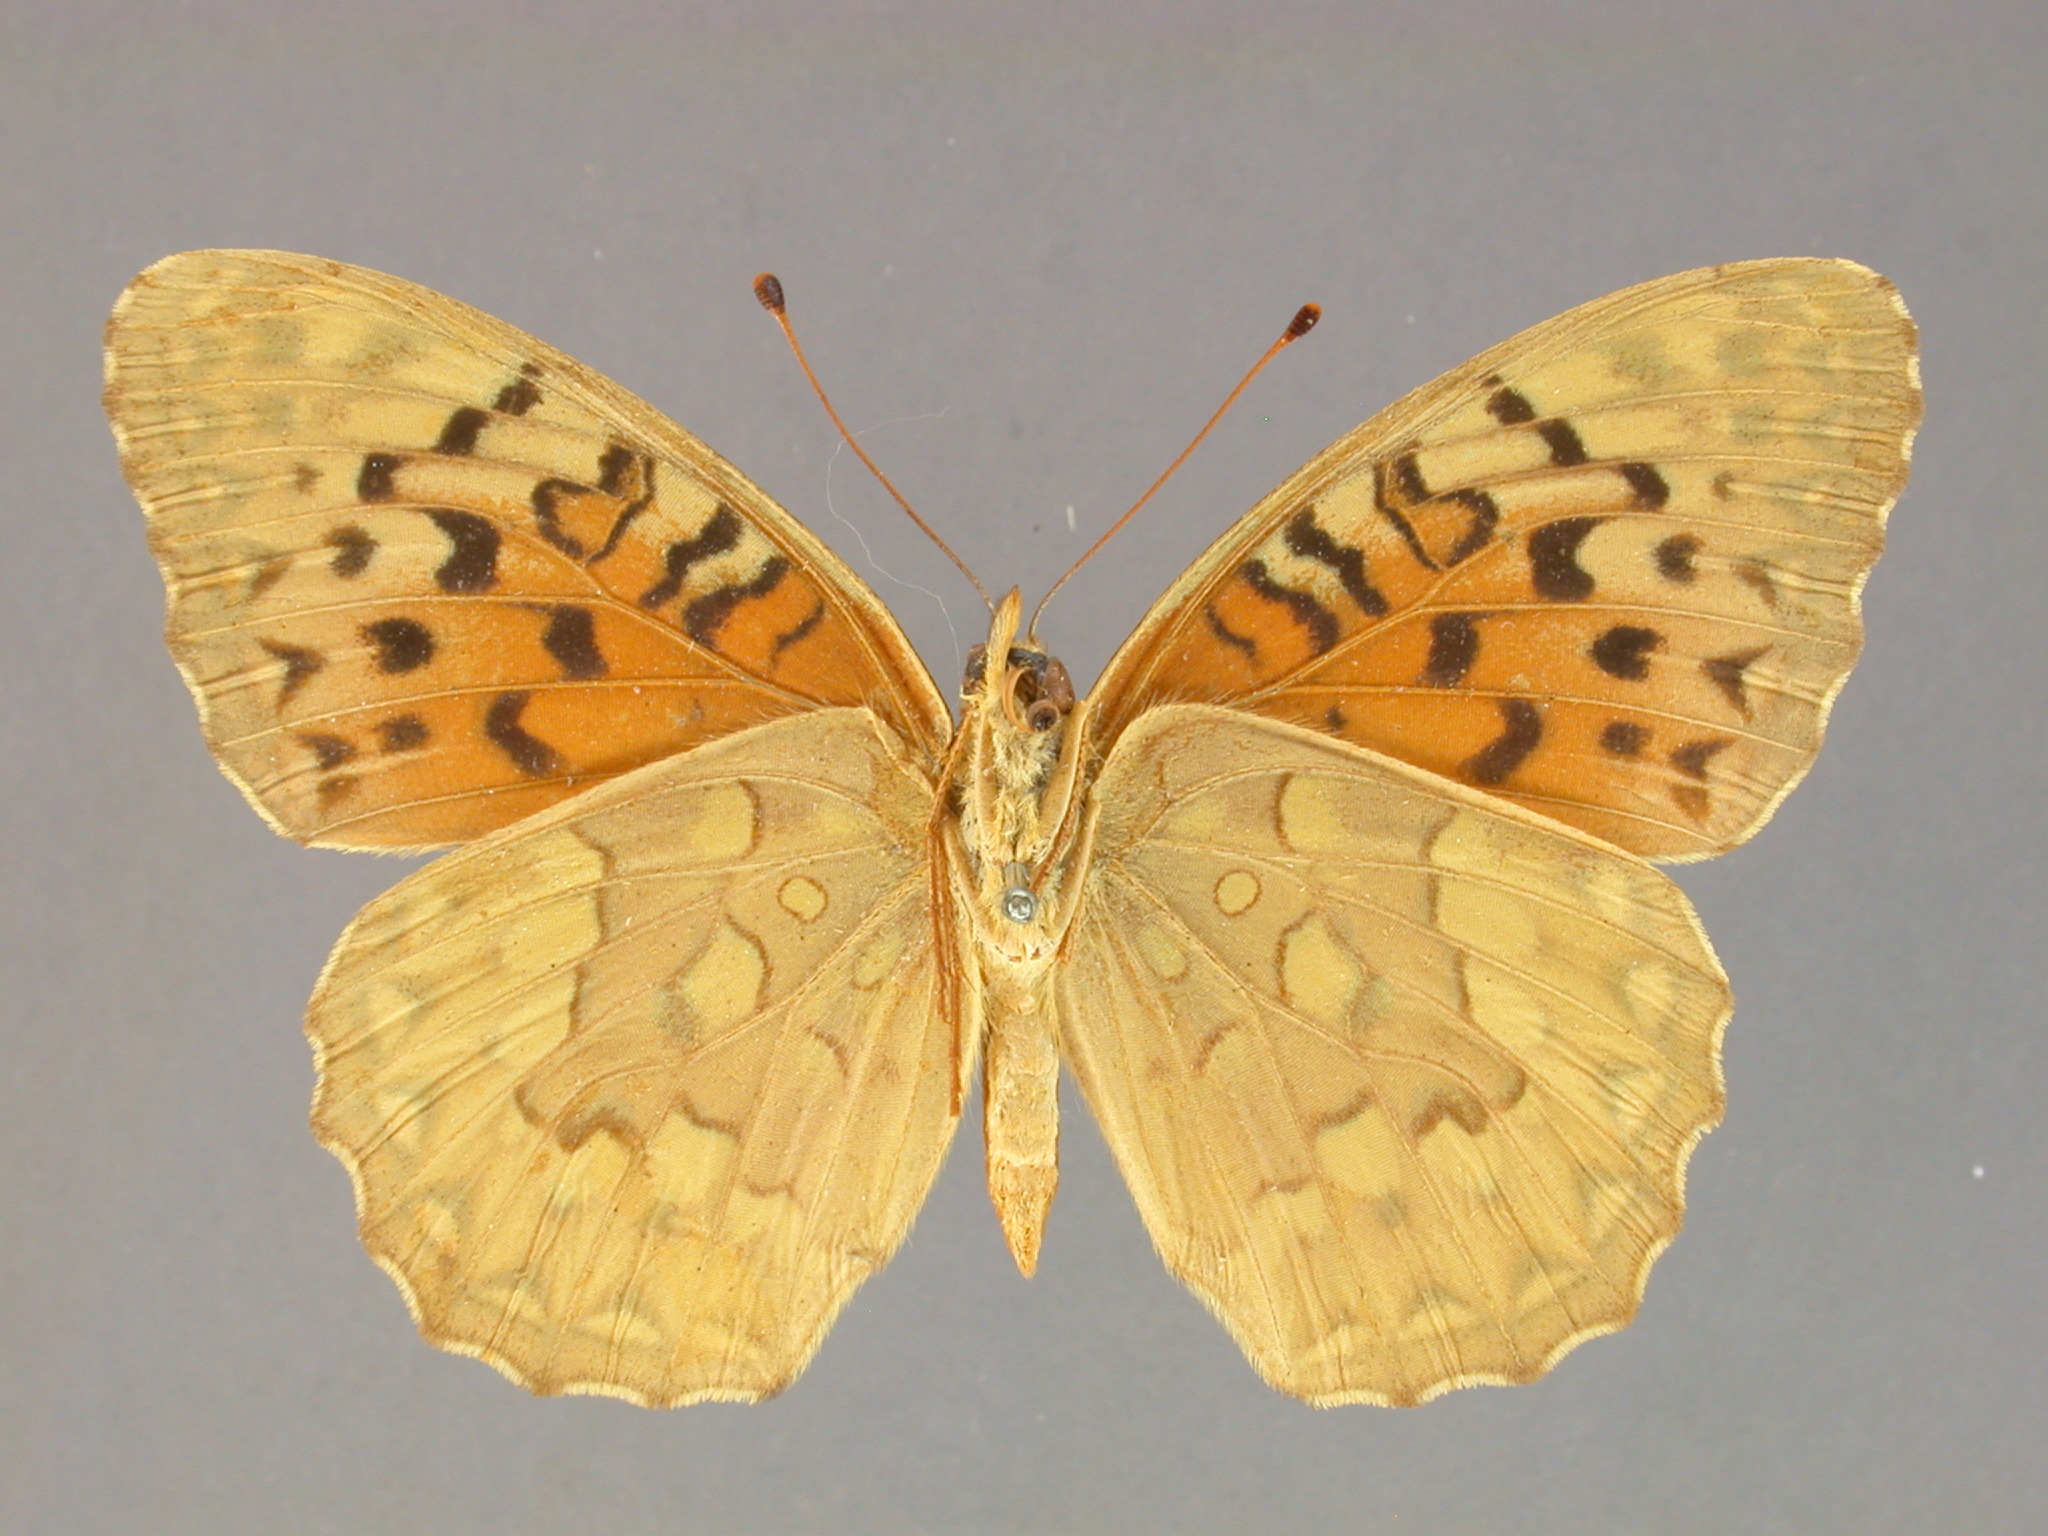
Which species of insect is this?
Argynnis adiante
